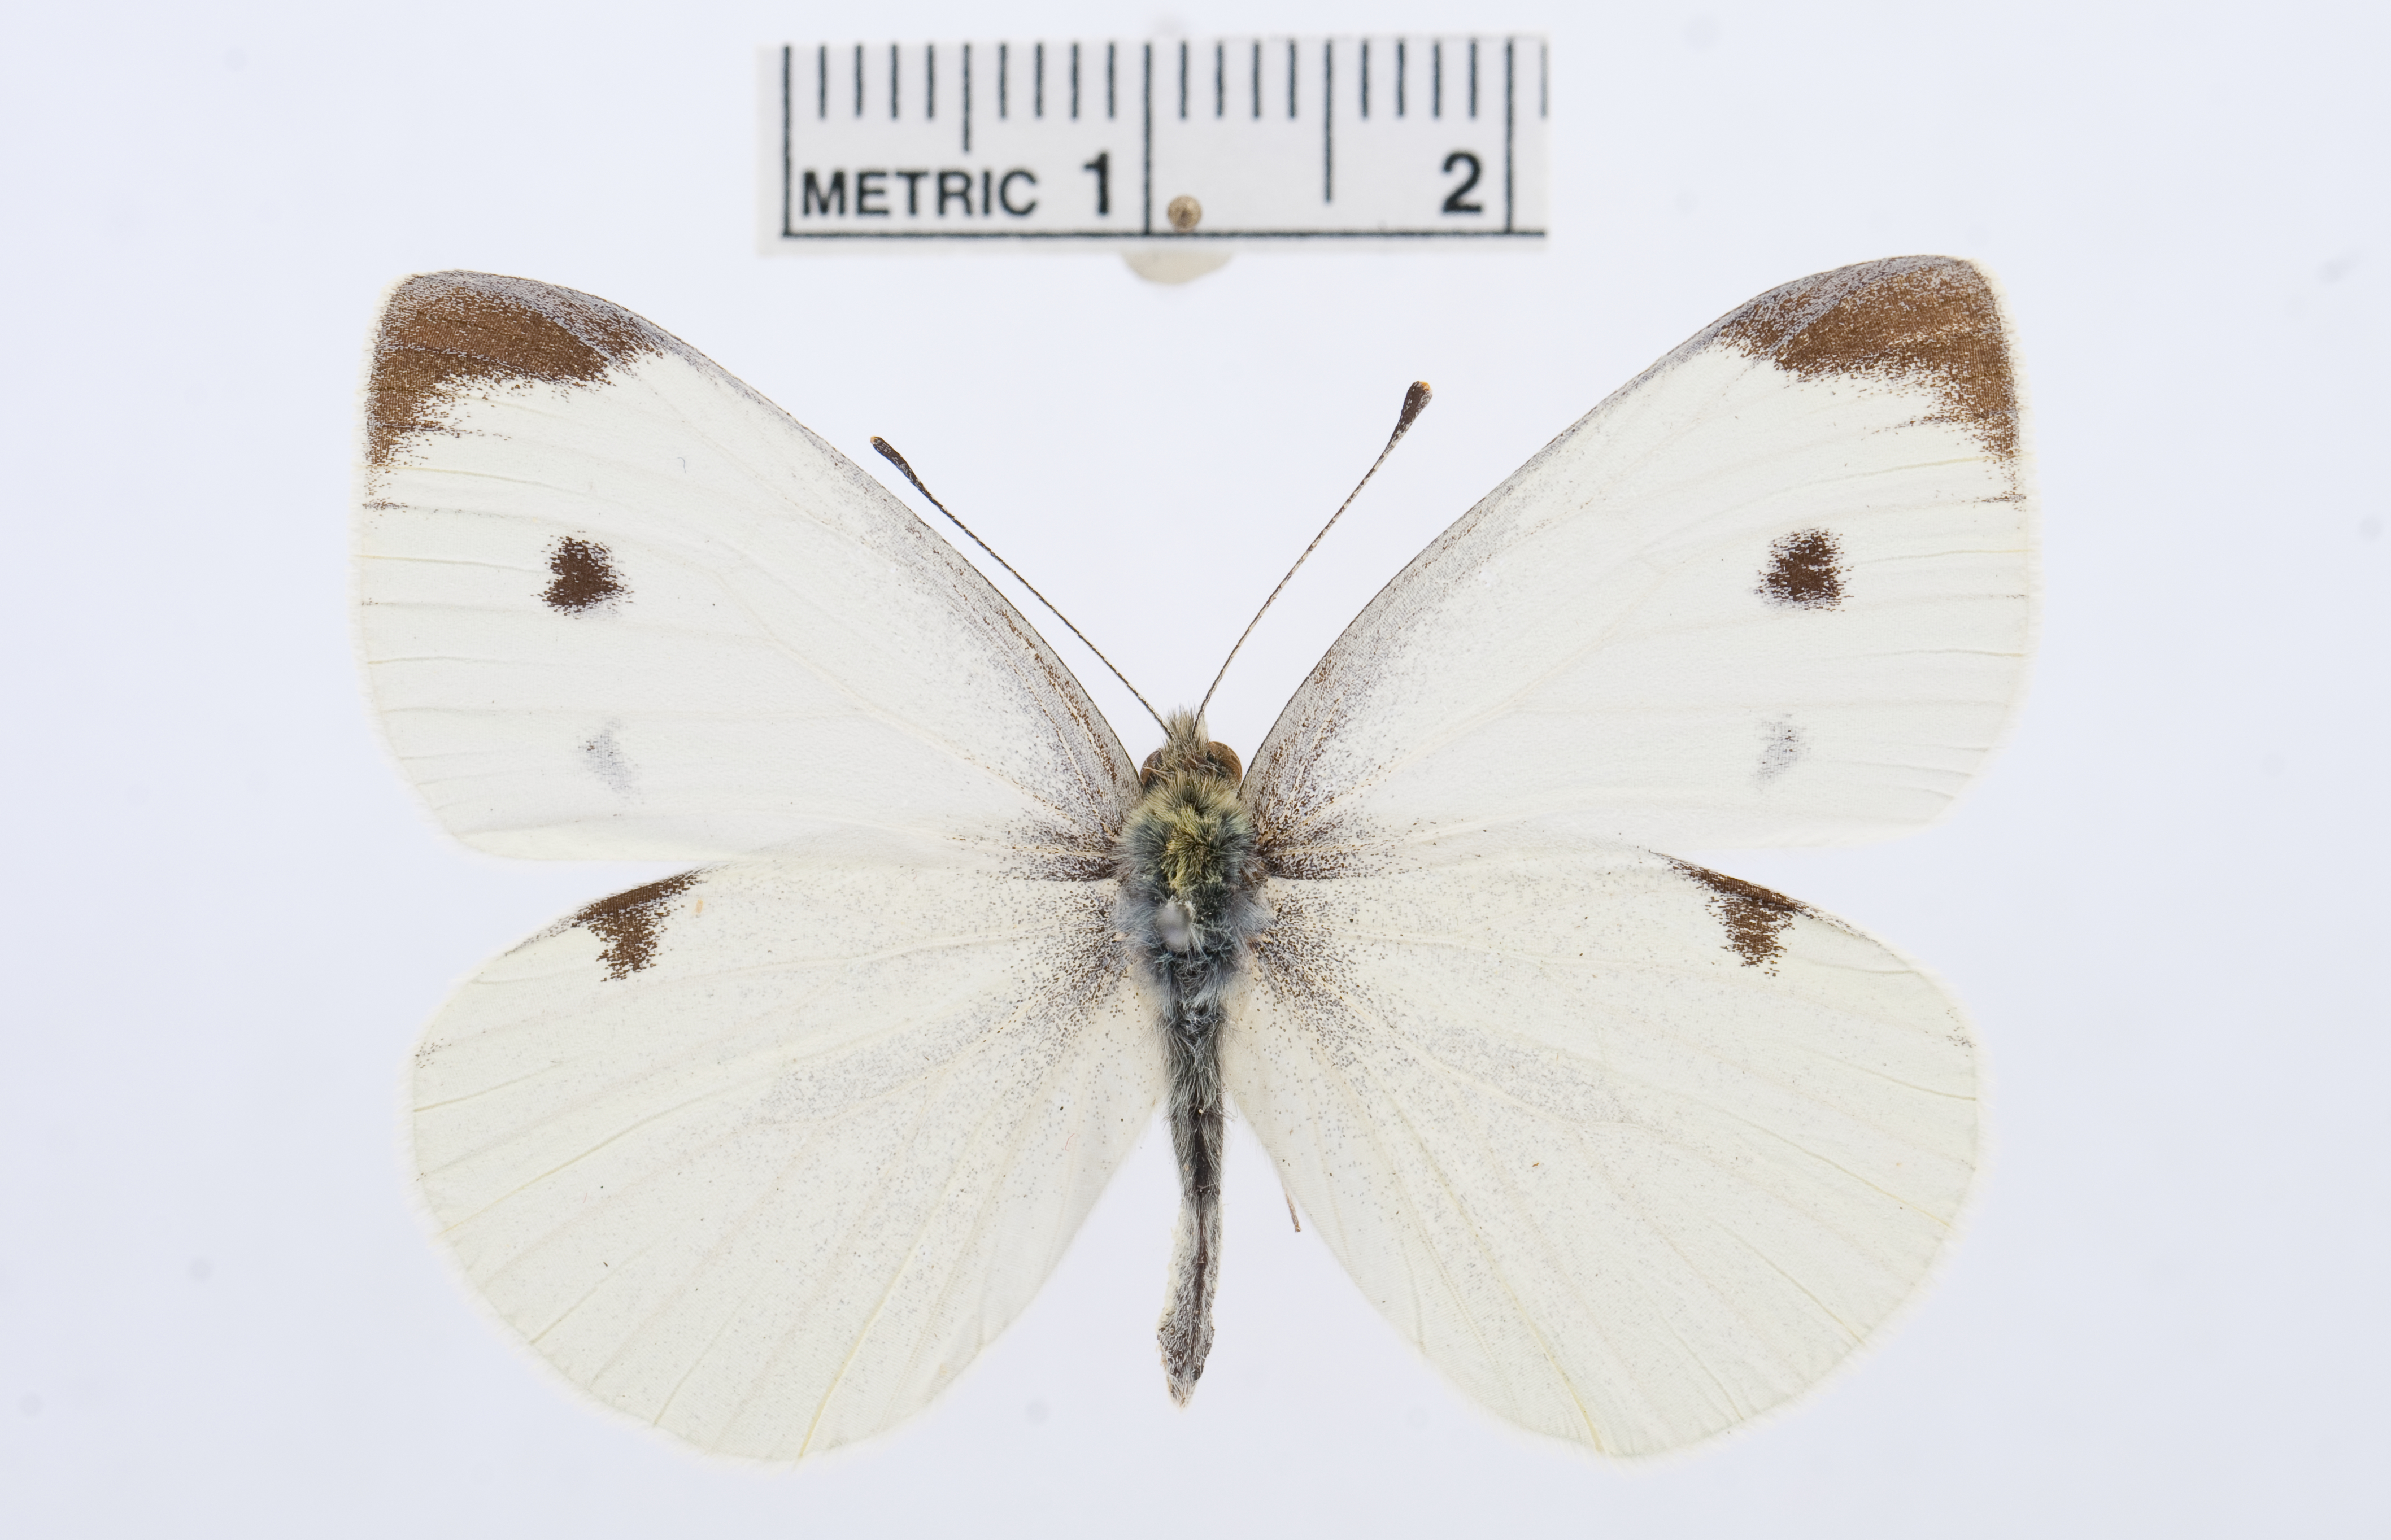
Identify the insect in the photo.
Pieris rapae
